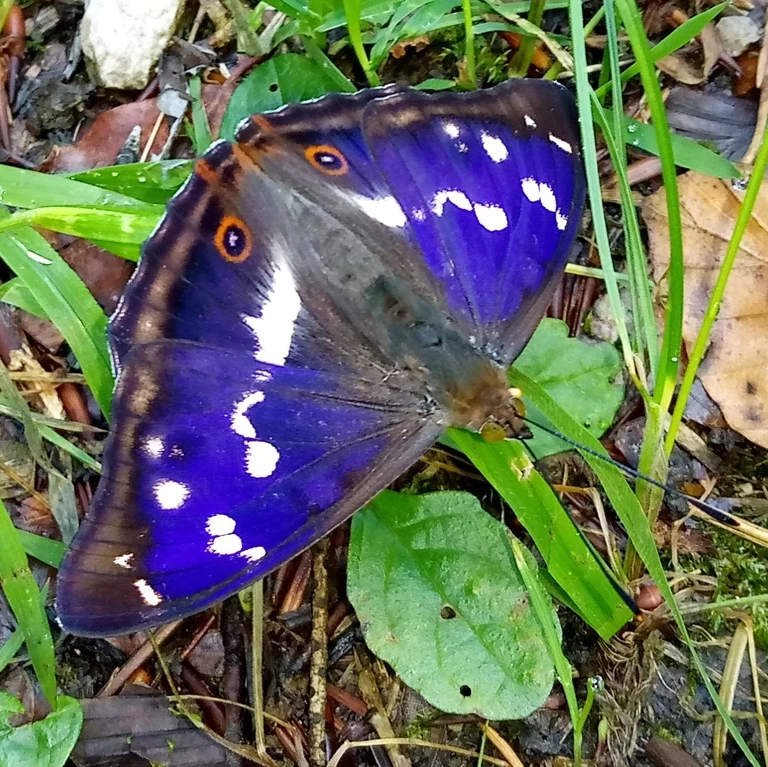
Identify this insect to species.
Apatura iris
